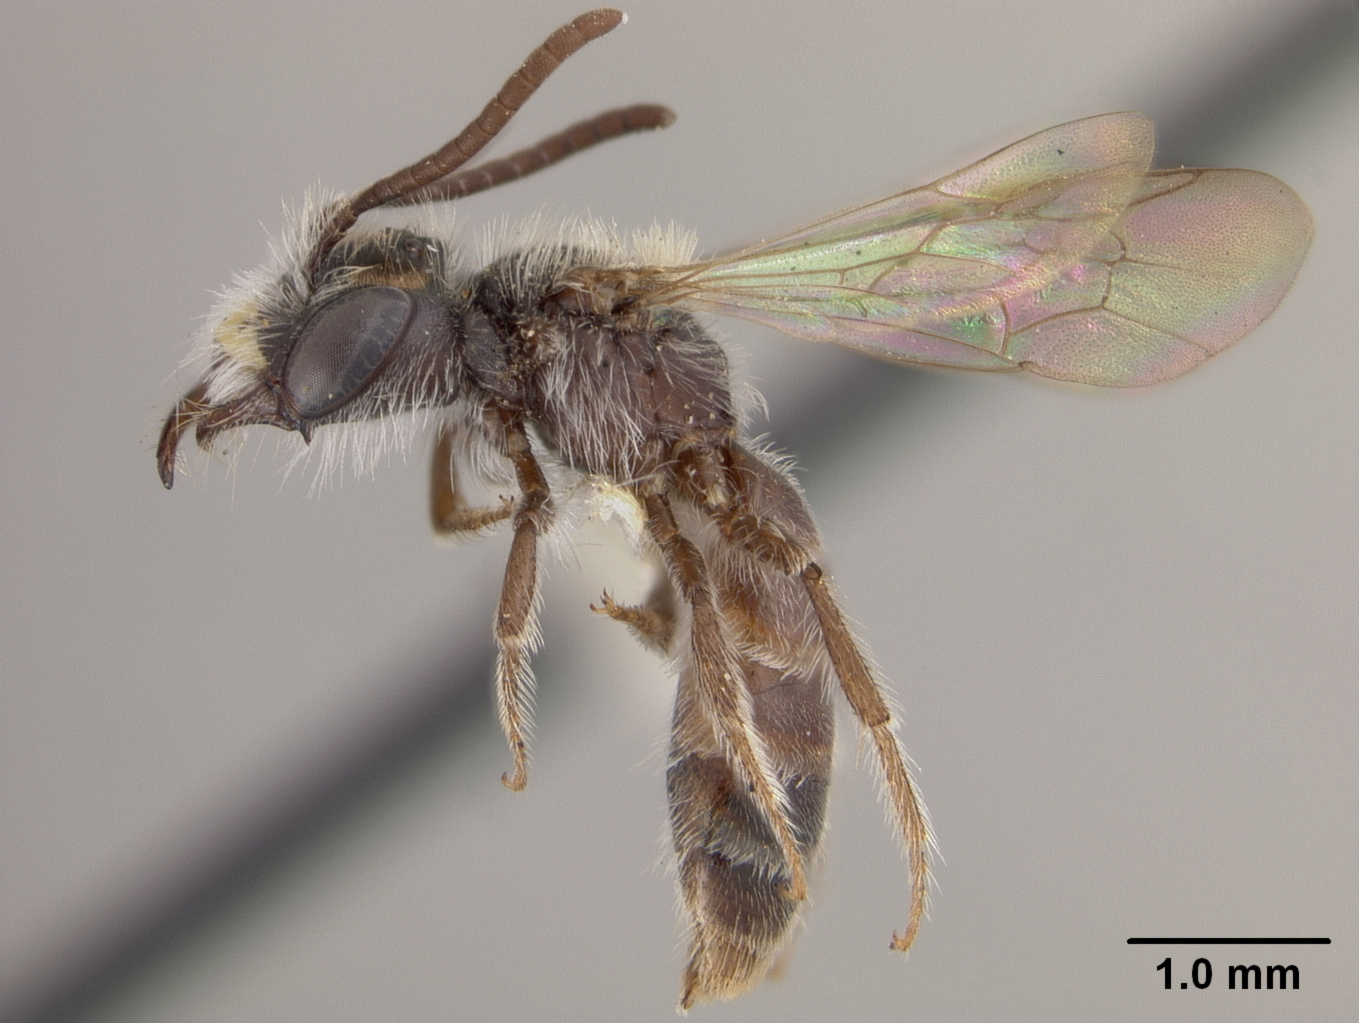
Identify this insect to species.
Andrena timberlakei
